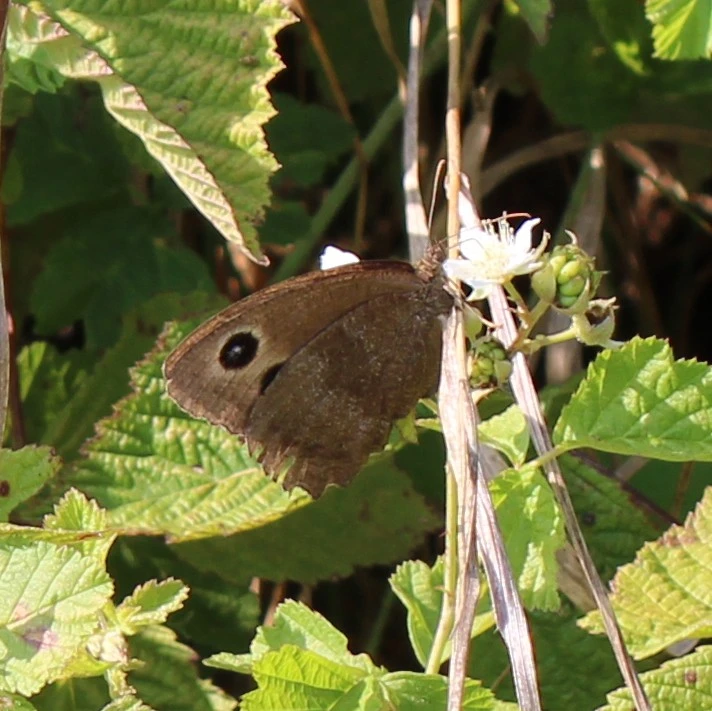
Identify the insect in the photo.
Minois dryas
